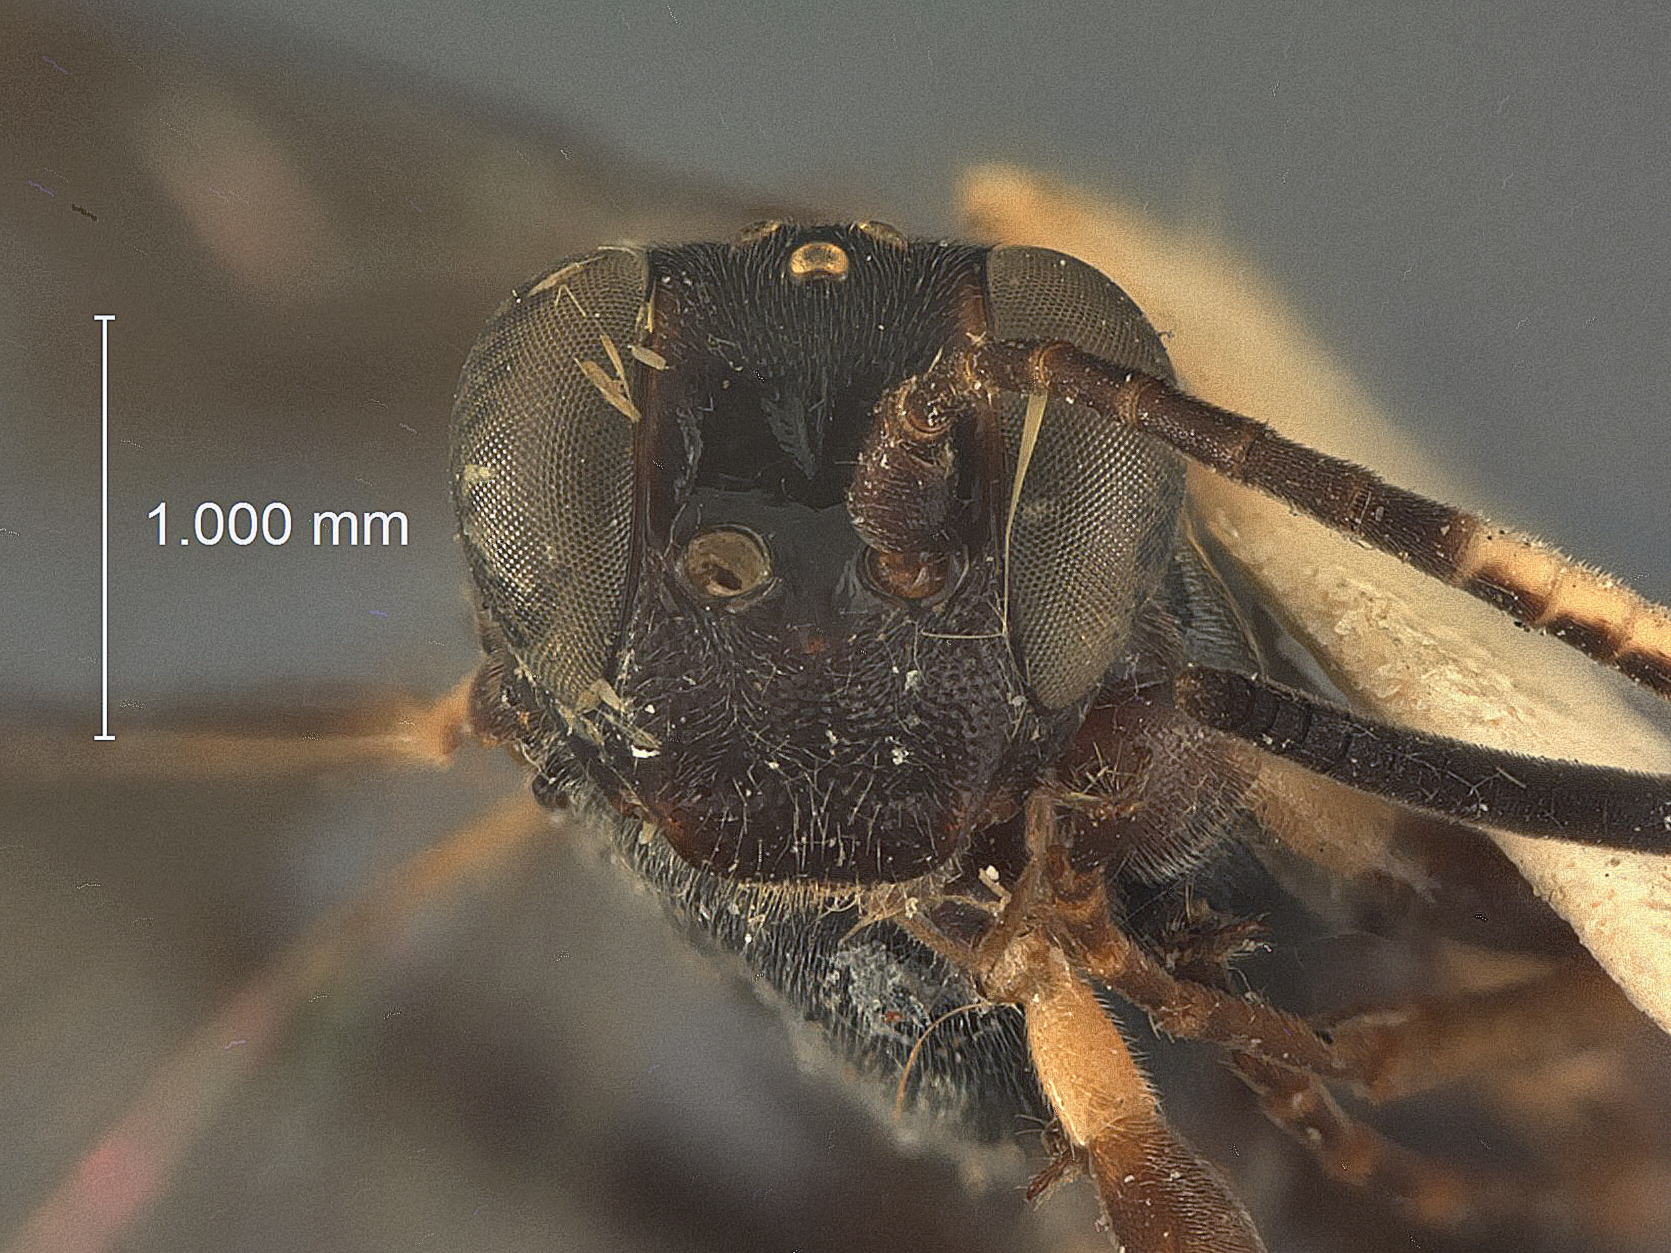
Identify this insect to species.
Exephanes koebelei
